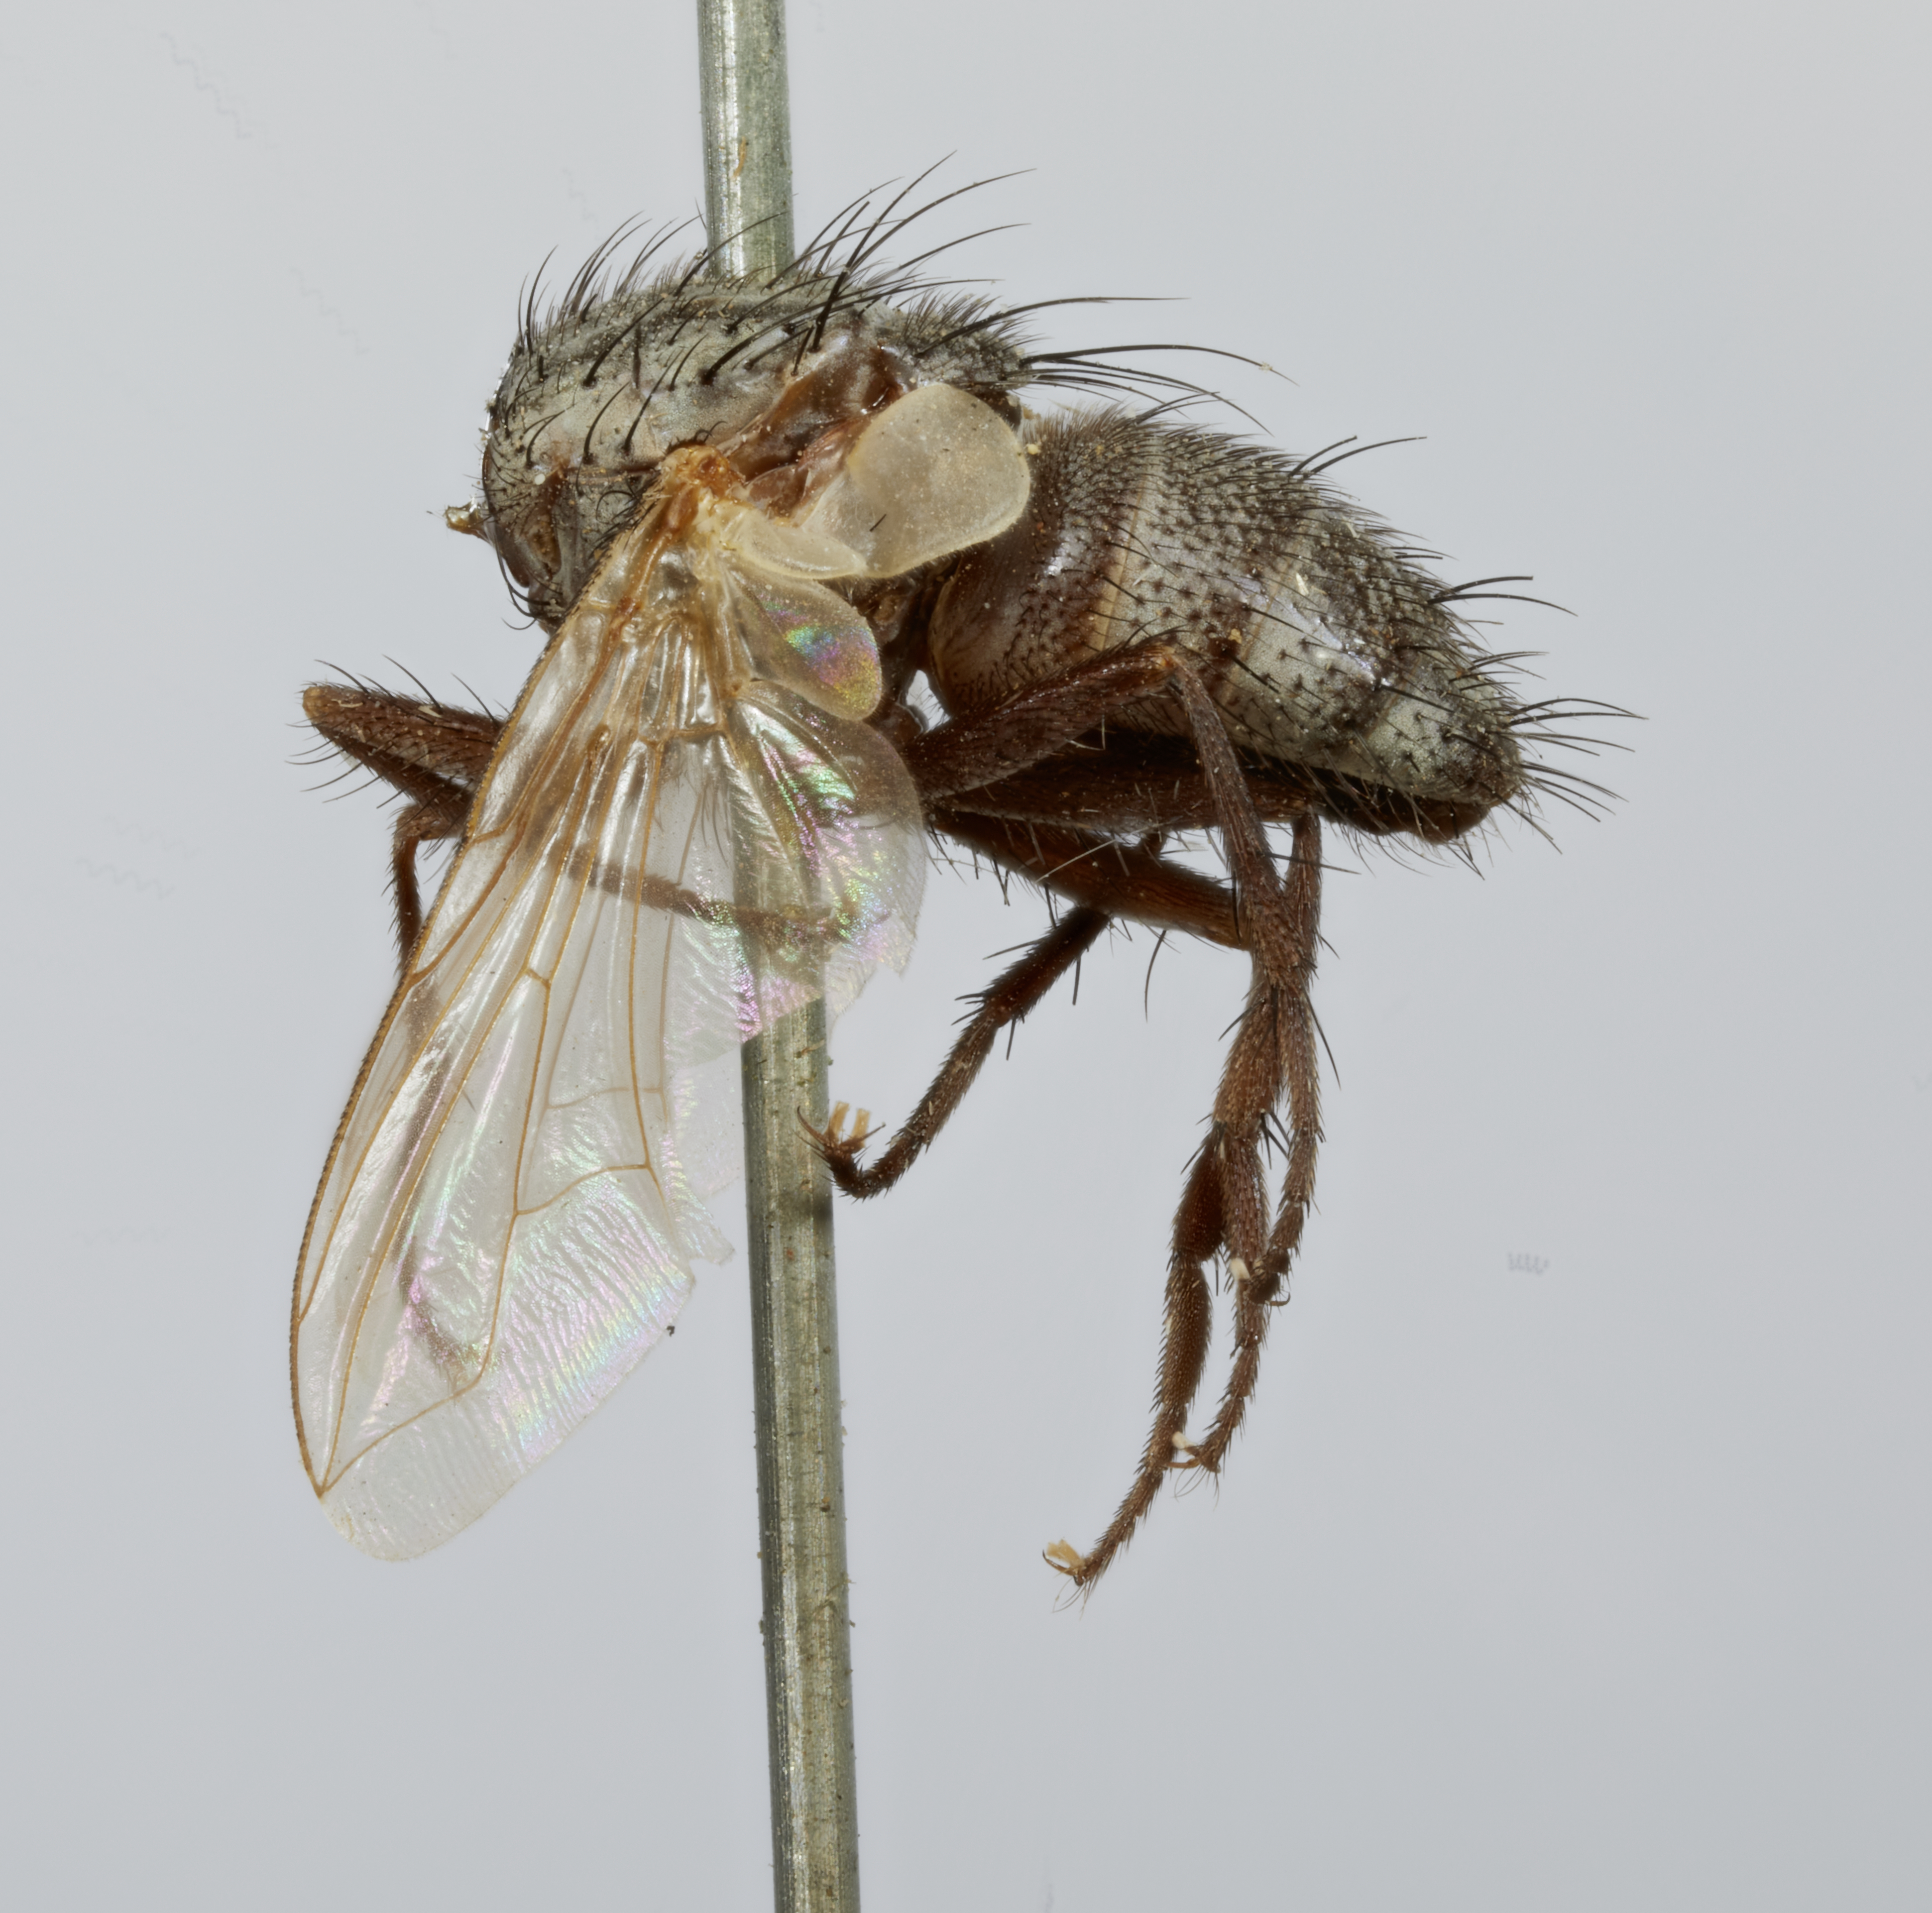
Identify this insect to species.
Pseudatractocera neomexicana
